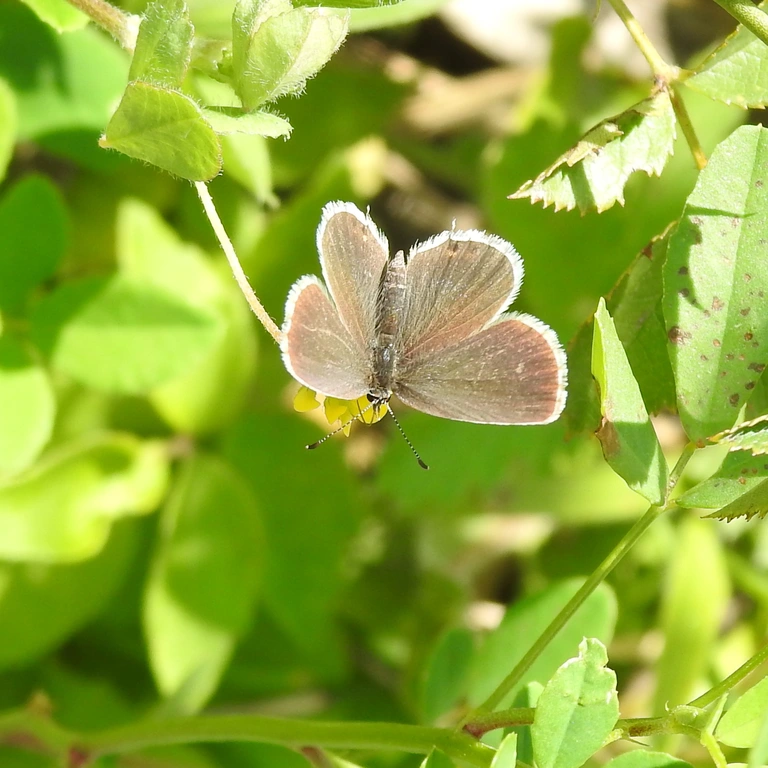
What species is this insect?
Cupido argiades (also Elkalyce argiades)
